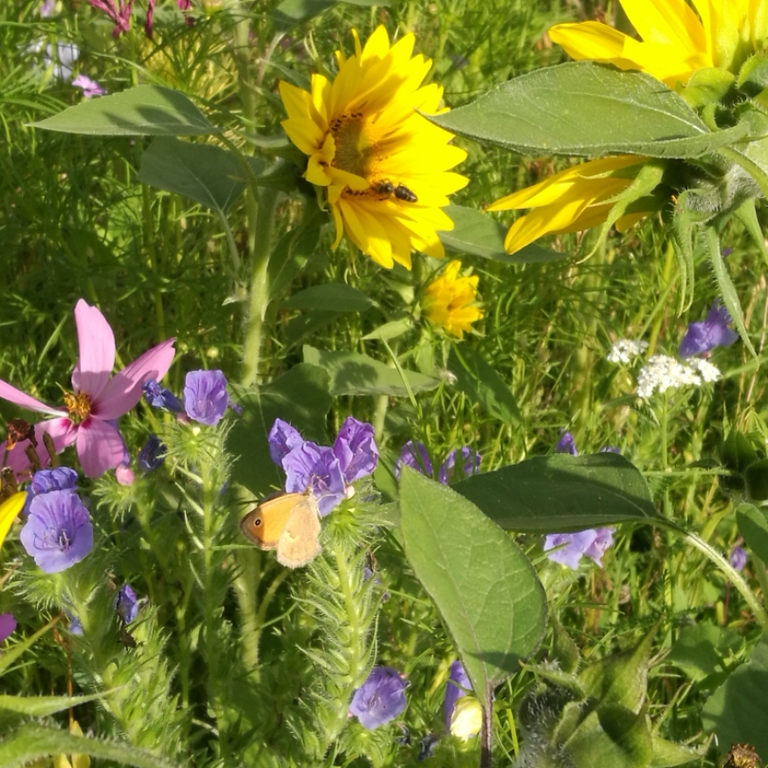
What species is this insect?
Coenonympha pamphilus
